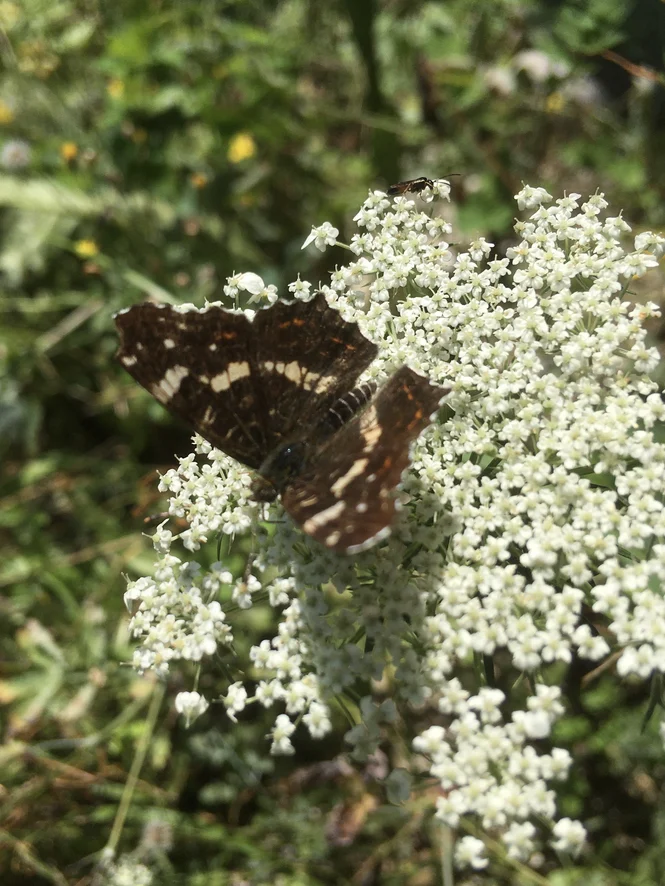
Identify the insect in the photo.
Araschnia levana
